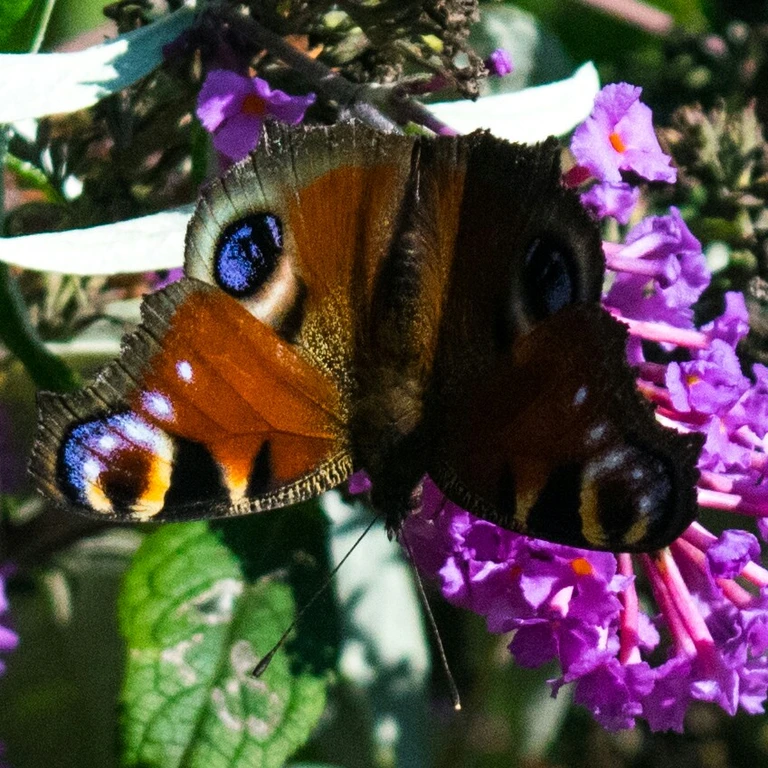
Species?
Aglais io
